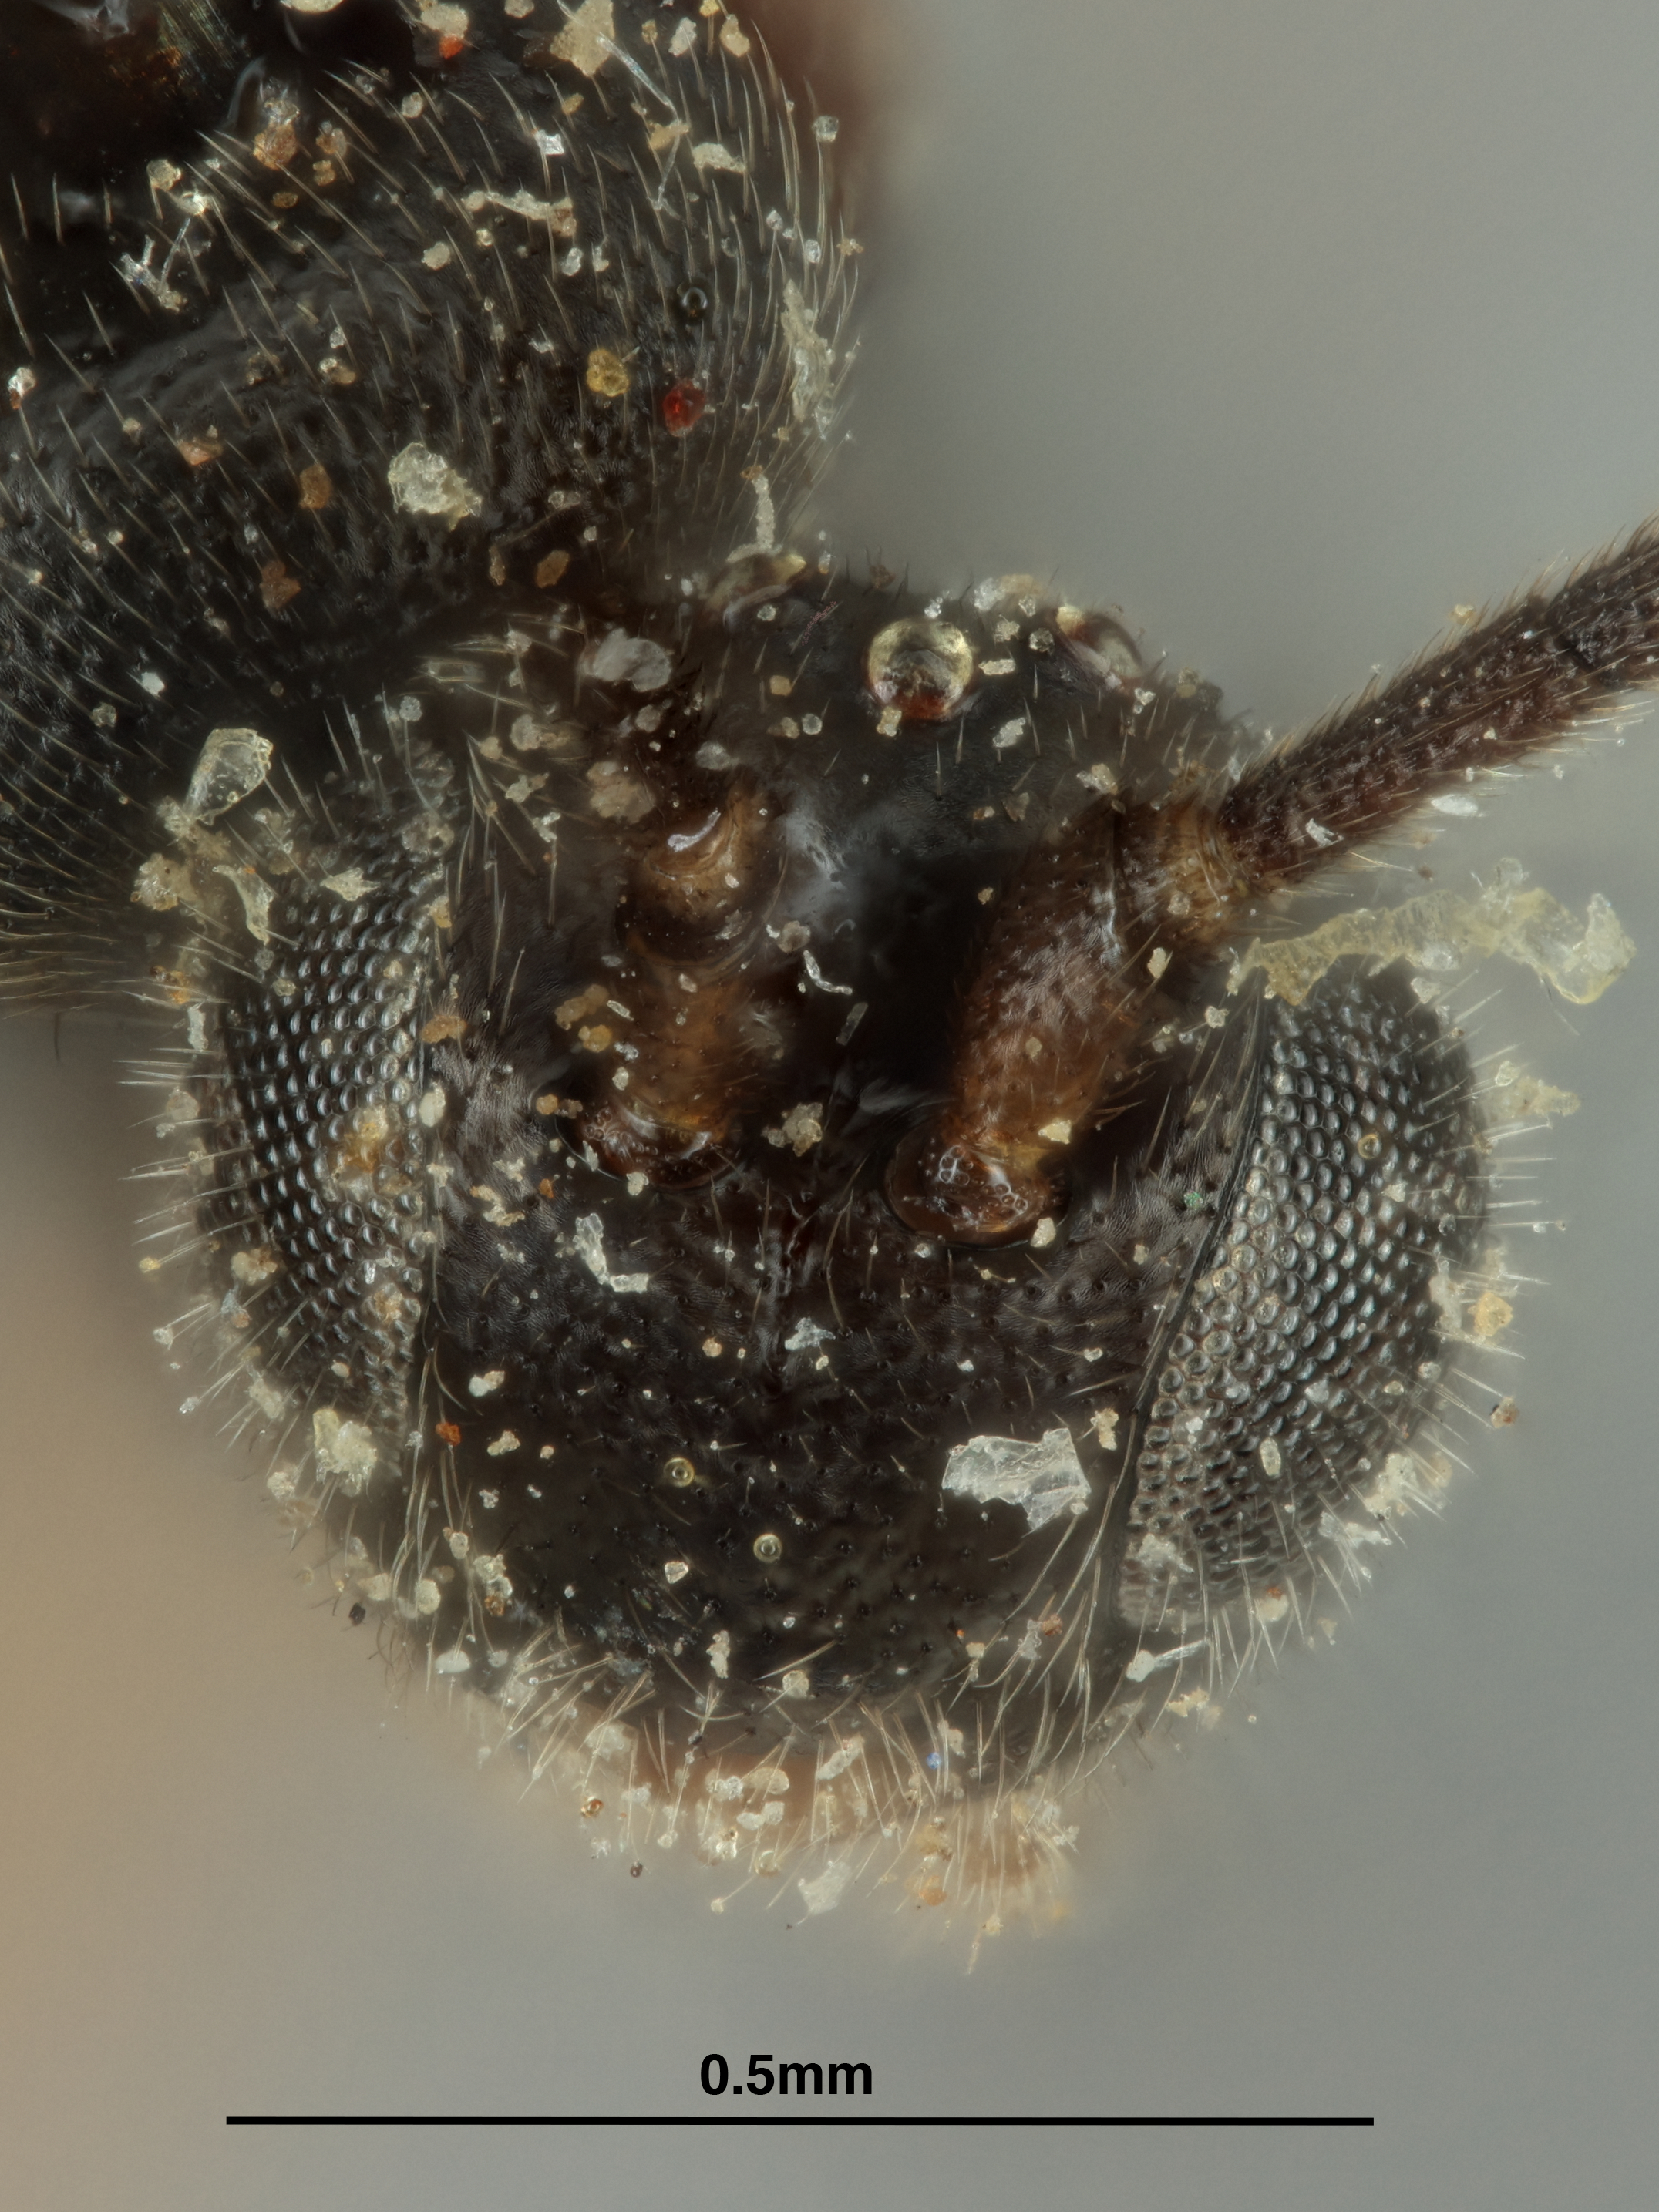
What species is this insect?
Glypapanteles ecuadorius
